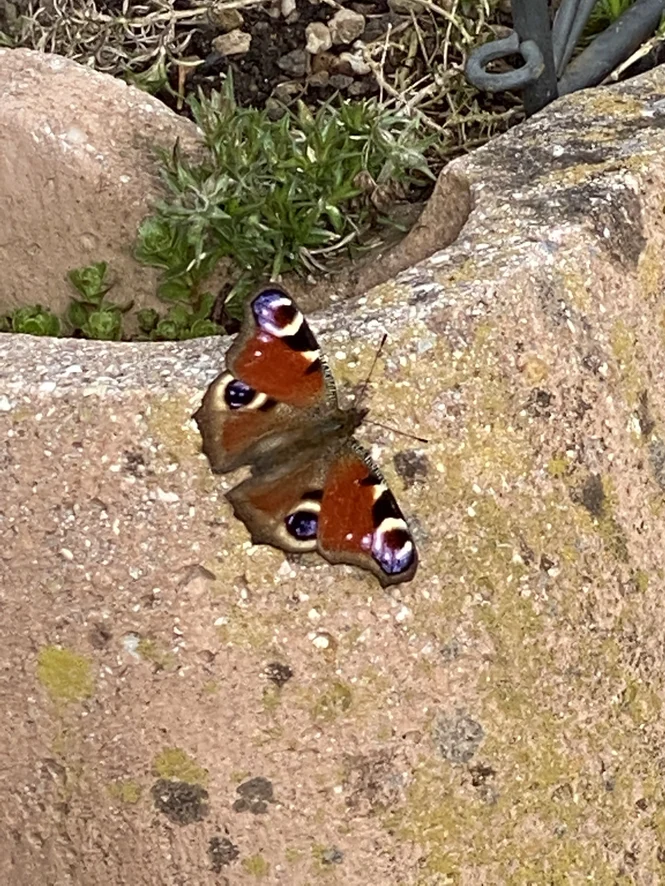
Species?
Aglais io
